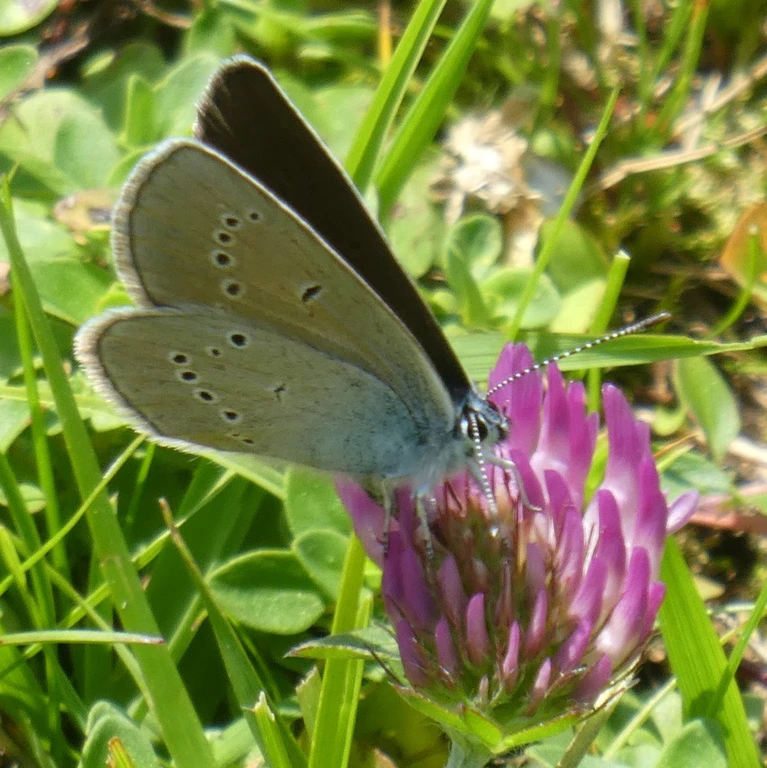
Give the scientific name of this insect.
Cyaniris semiargus
